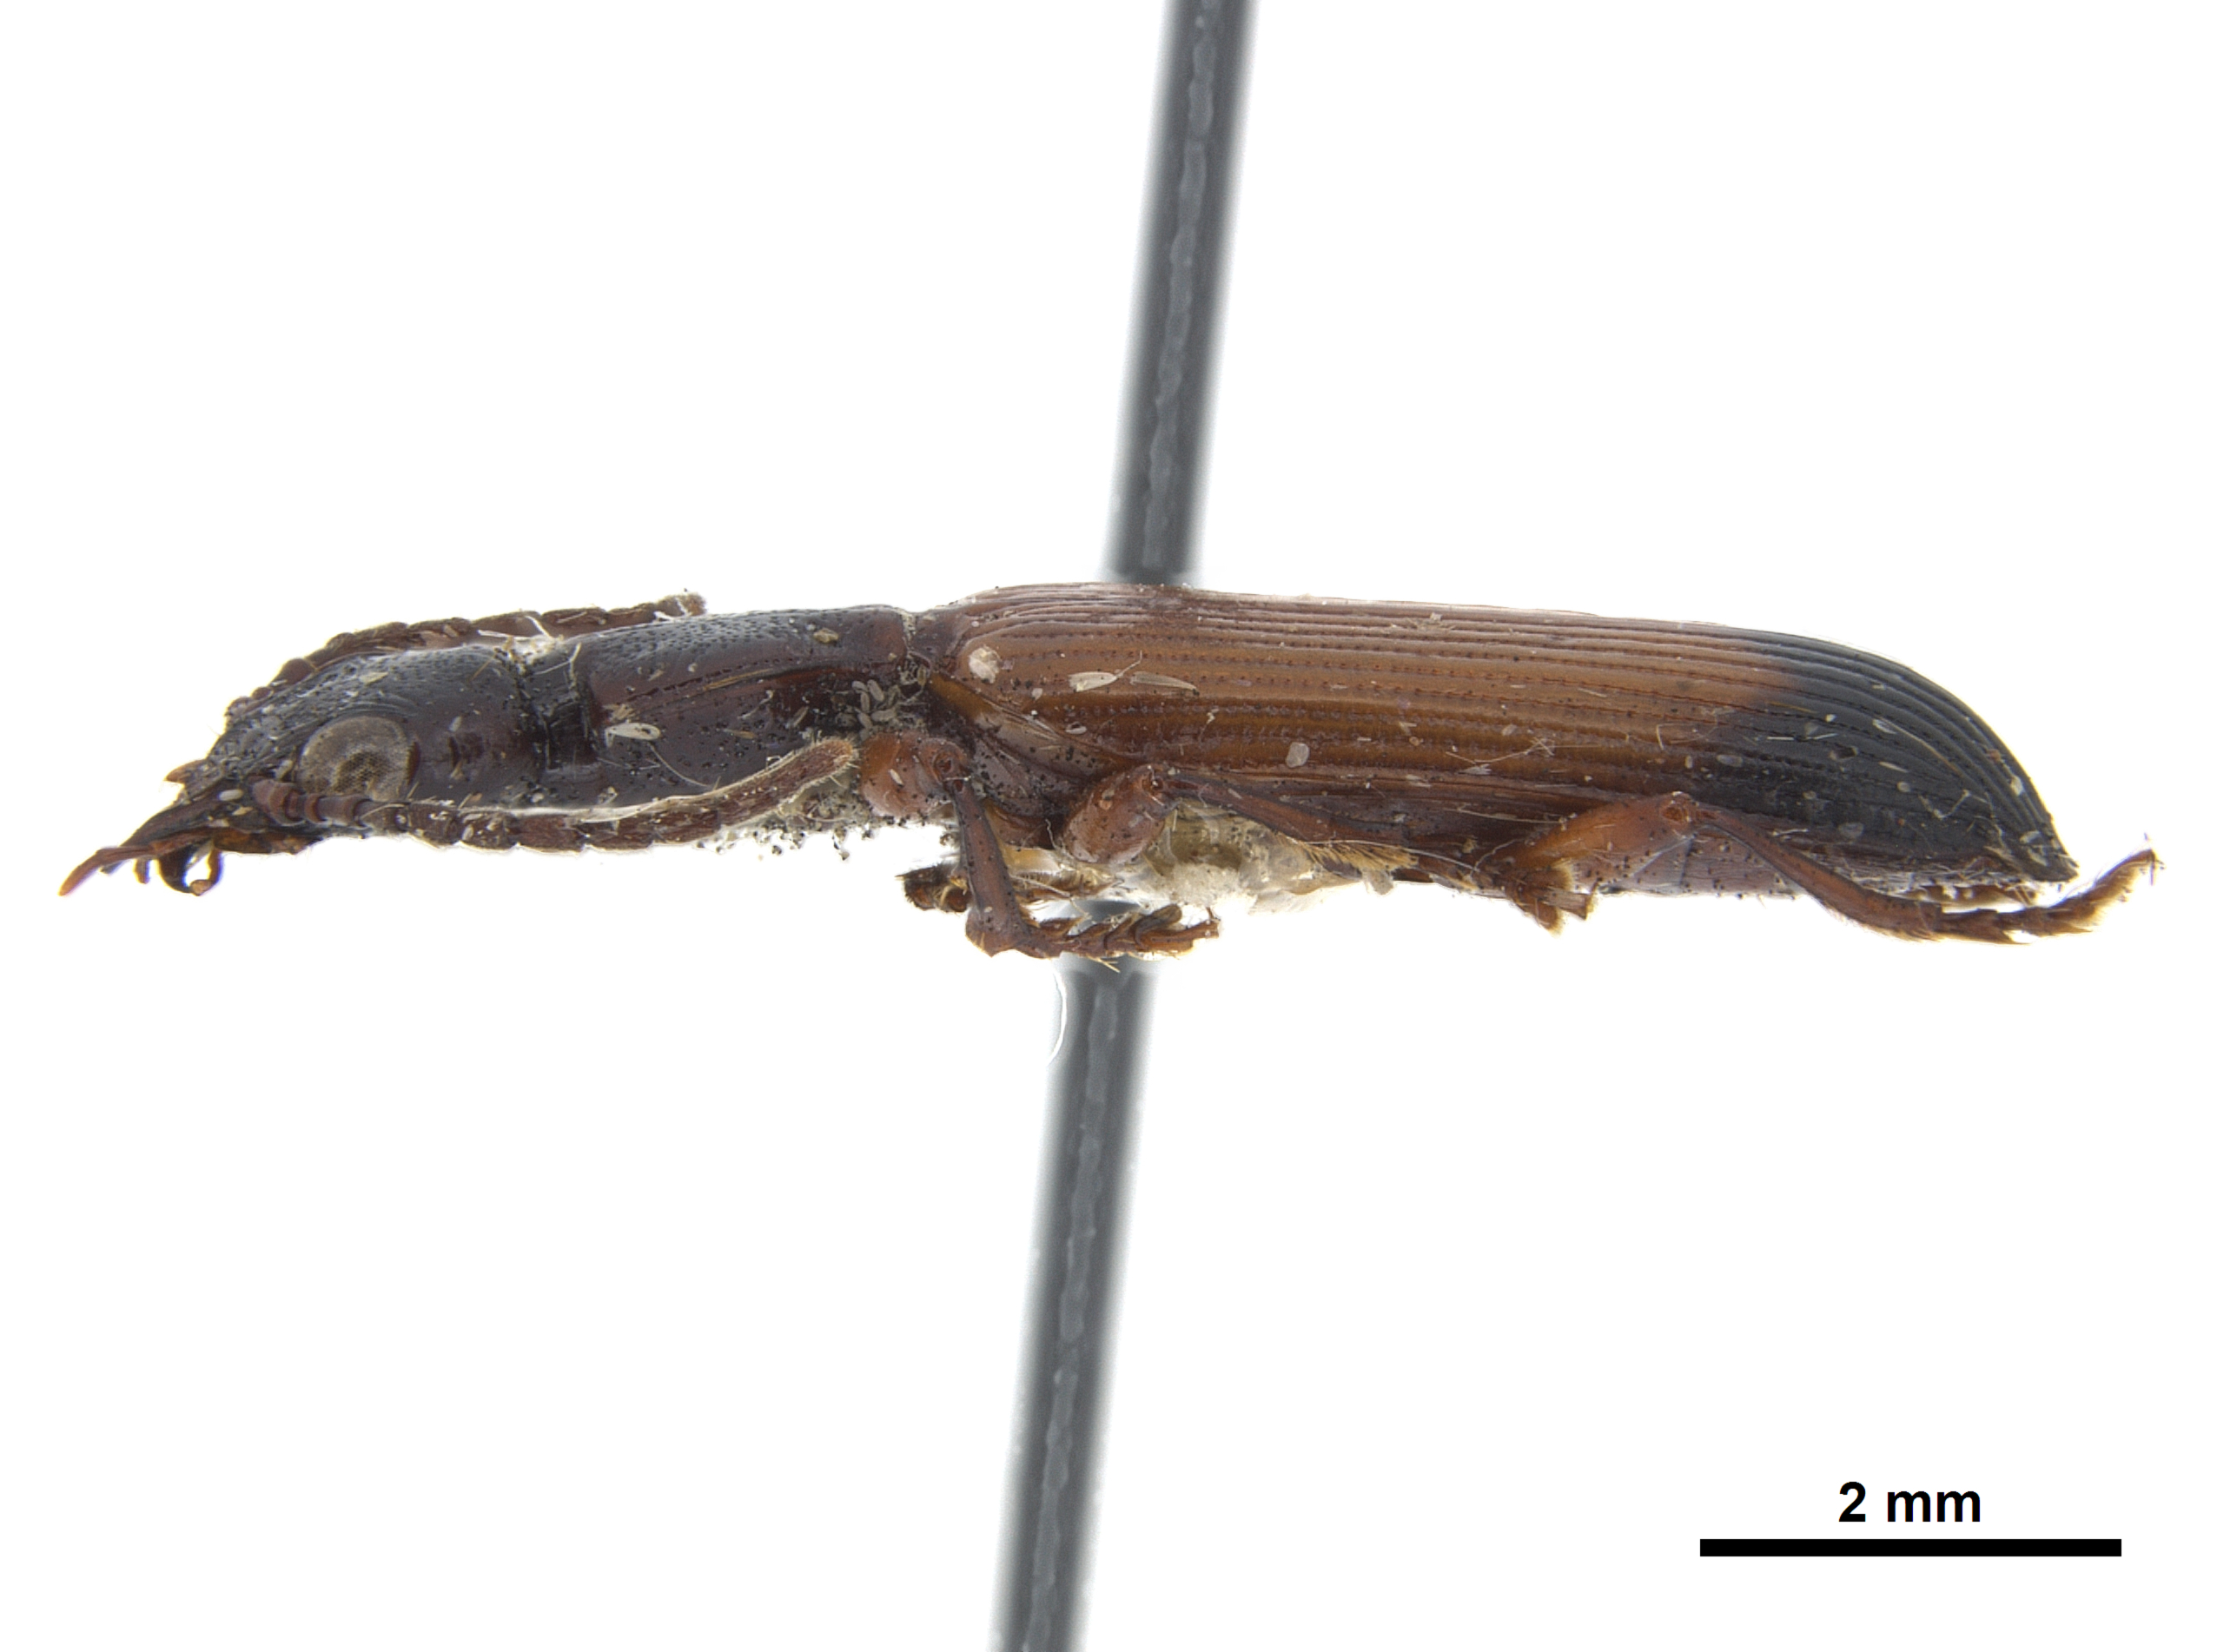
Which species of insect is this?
Hexagonia scabricollis
